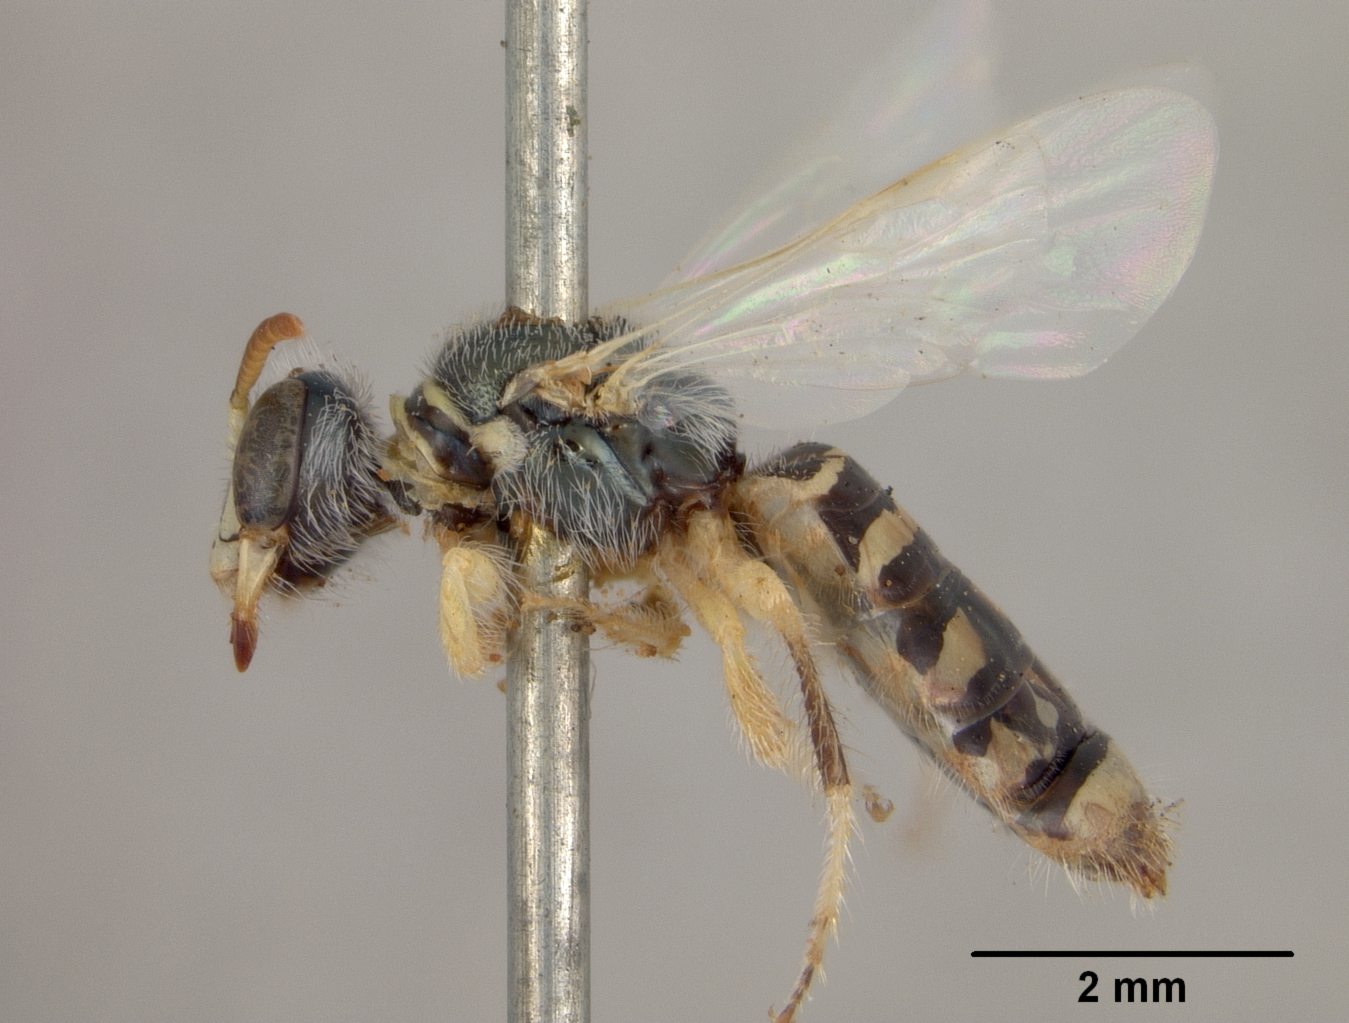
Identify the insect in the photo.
Perdita townsendi
